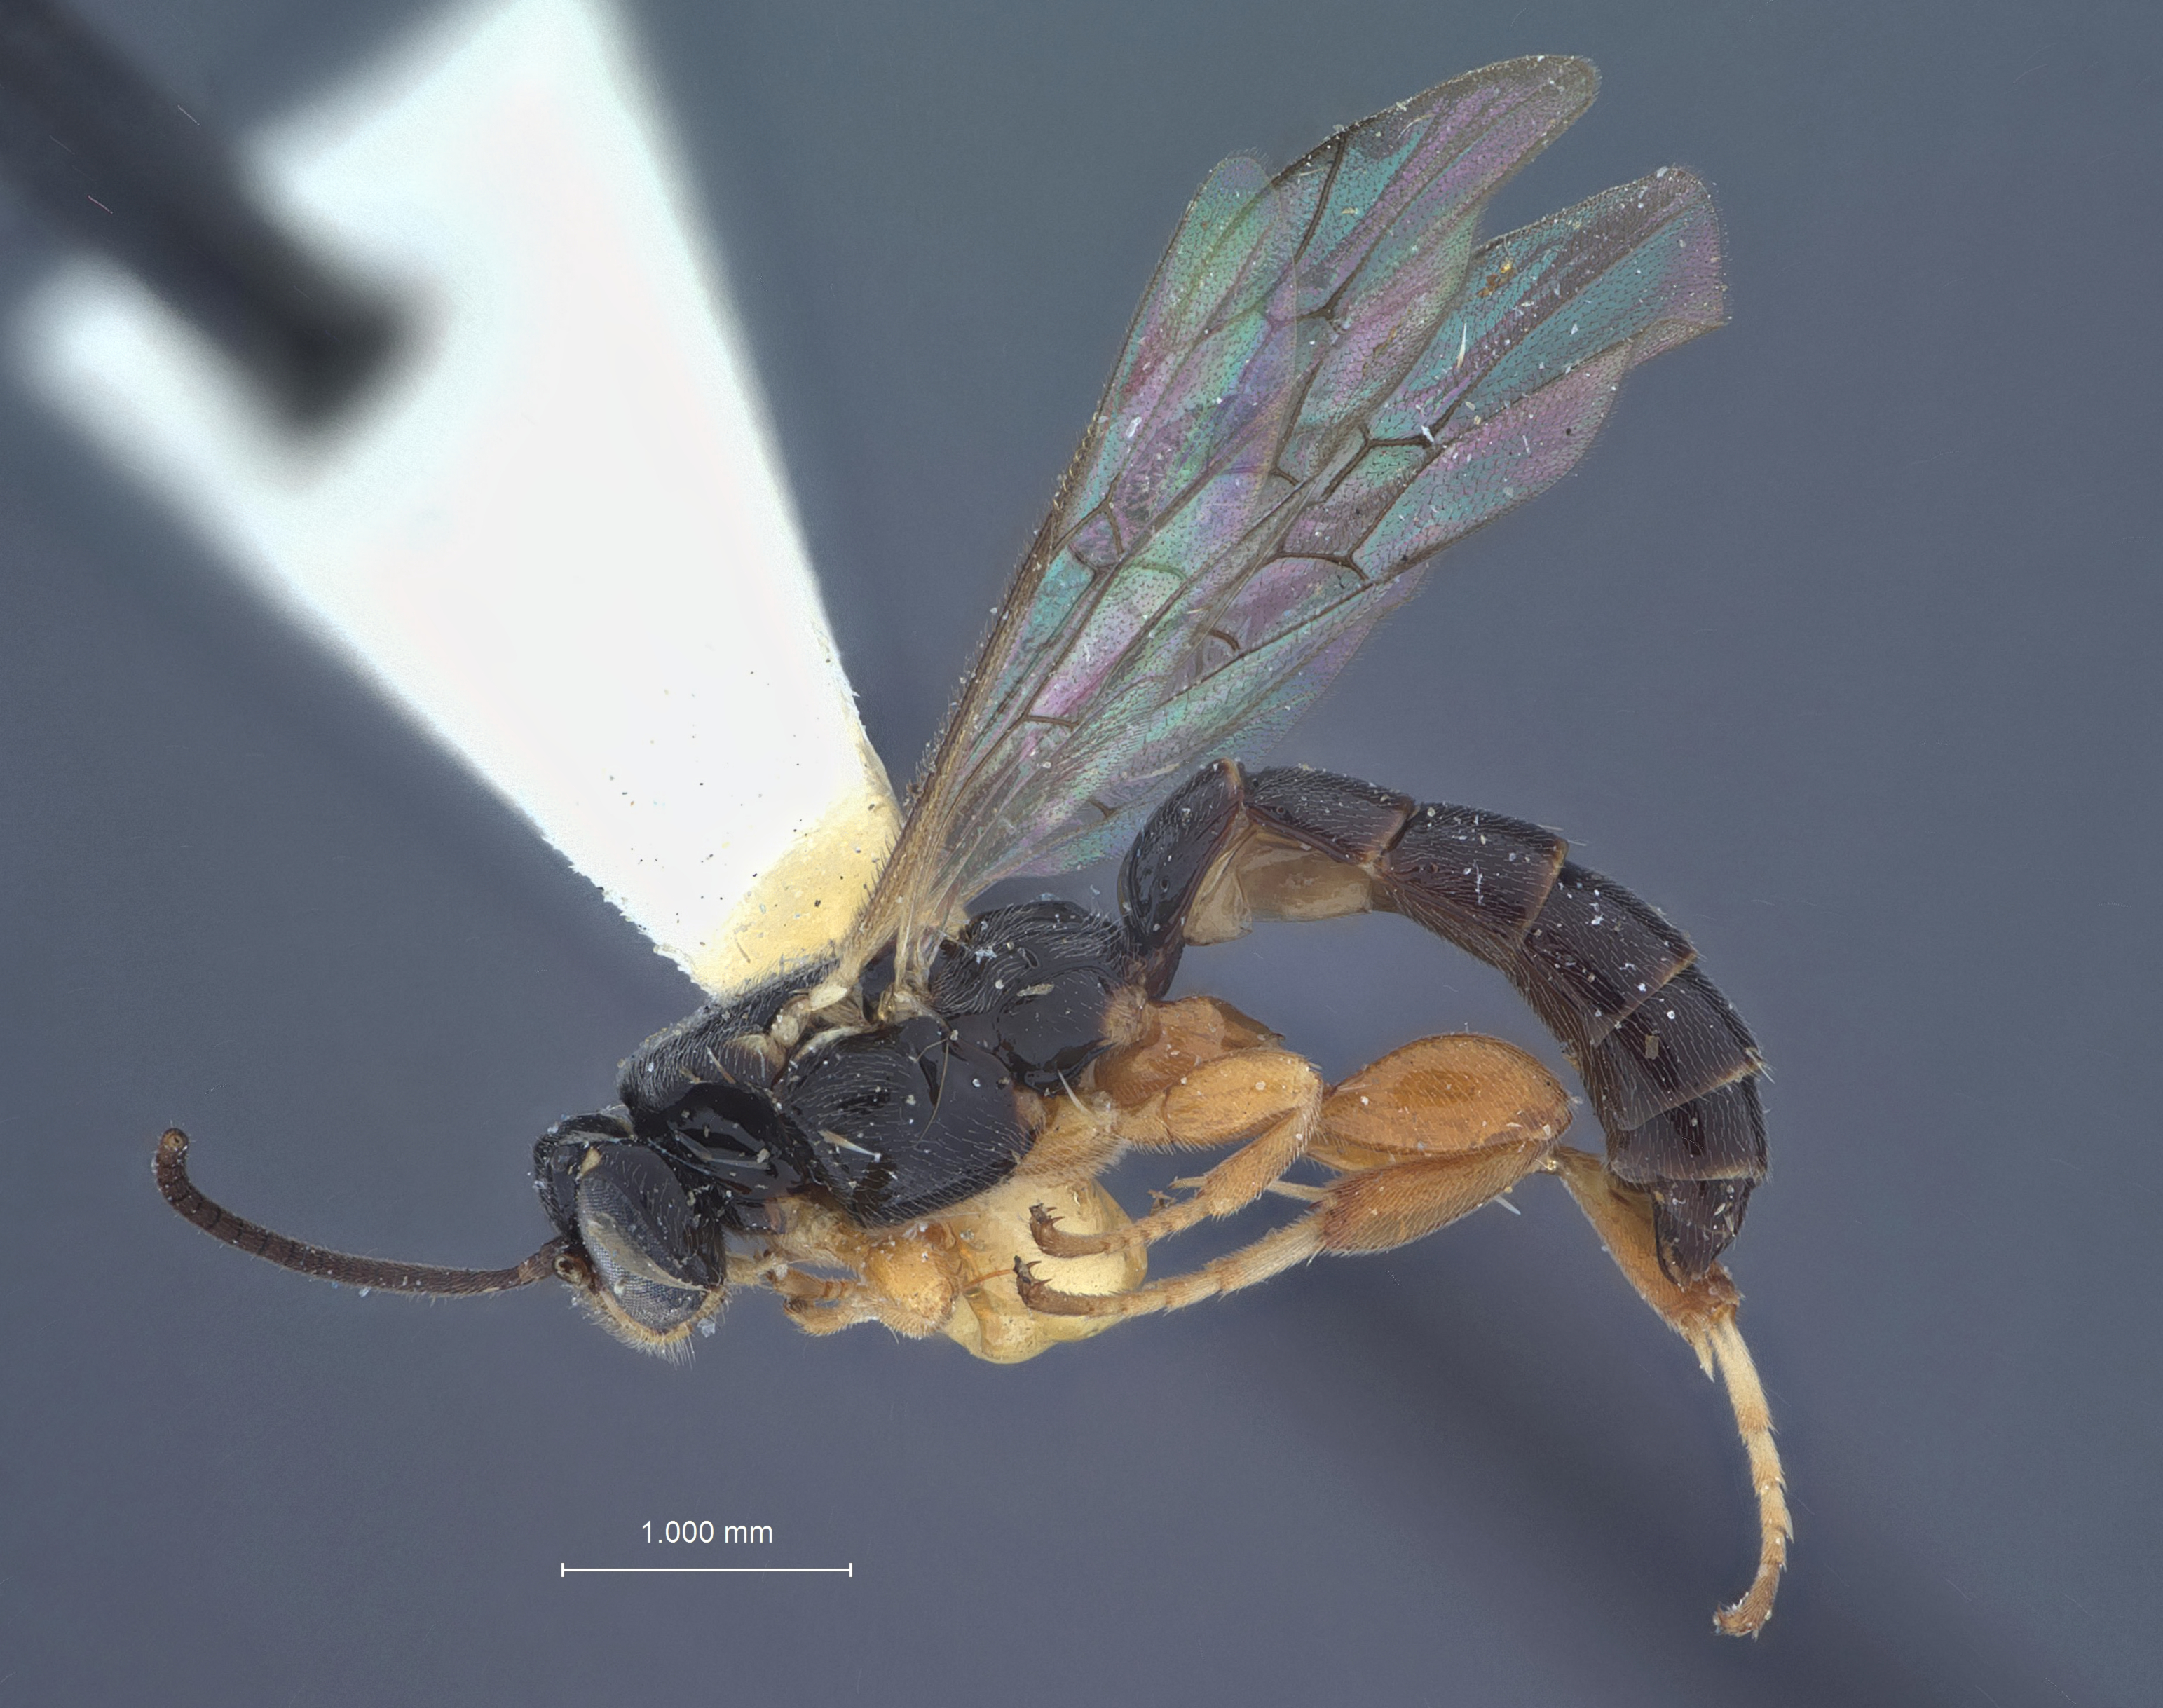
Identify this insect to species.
Exochus silus
